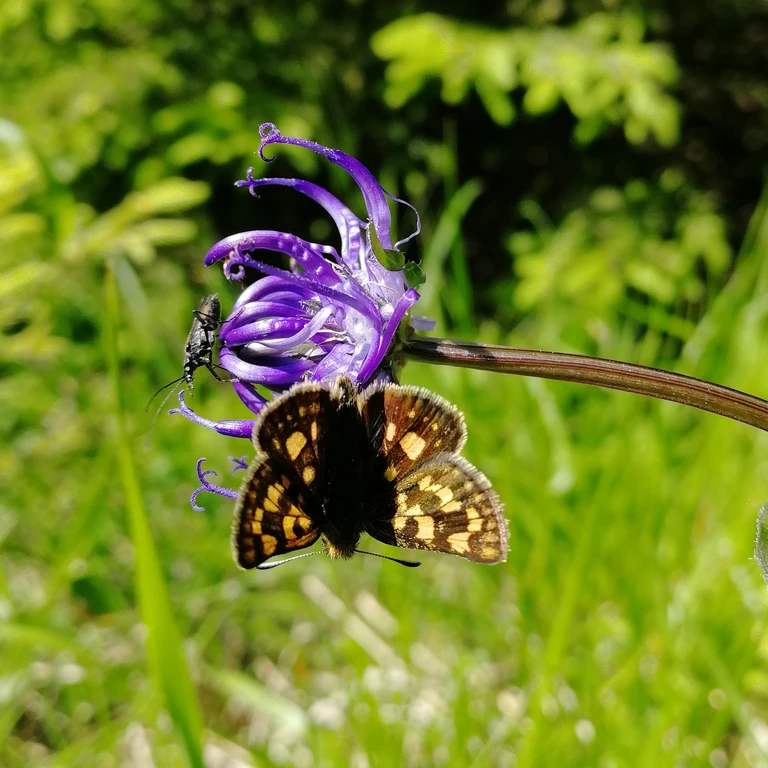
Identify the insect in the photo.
Carterocephalus palaemon
